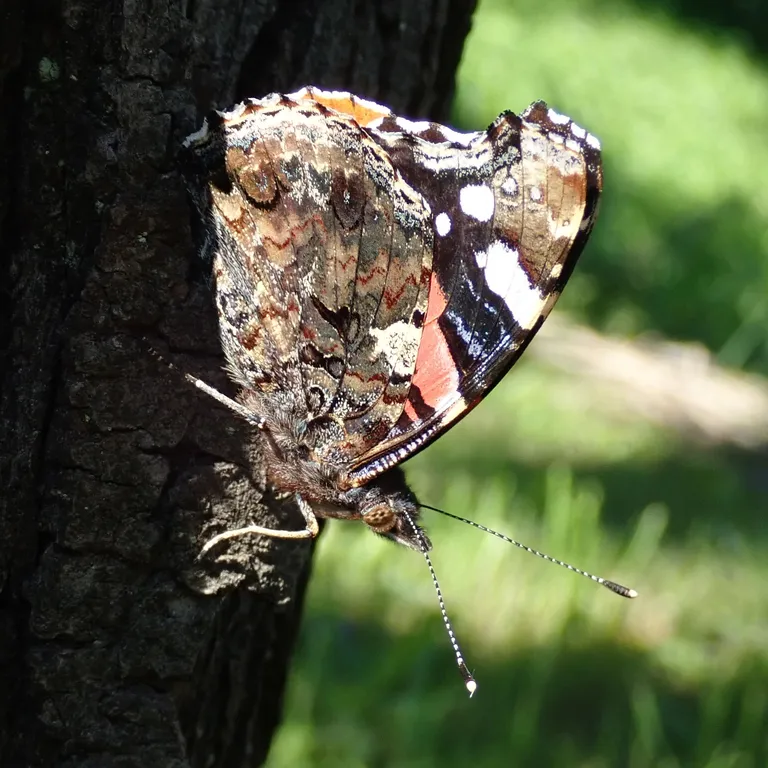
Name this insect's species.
Vanessa atalanta
